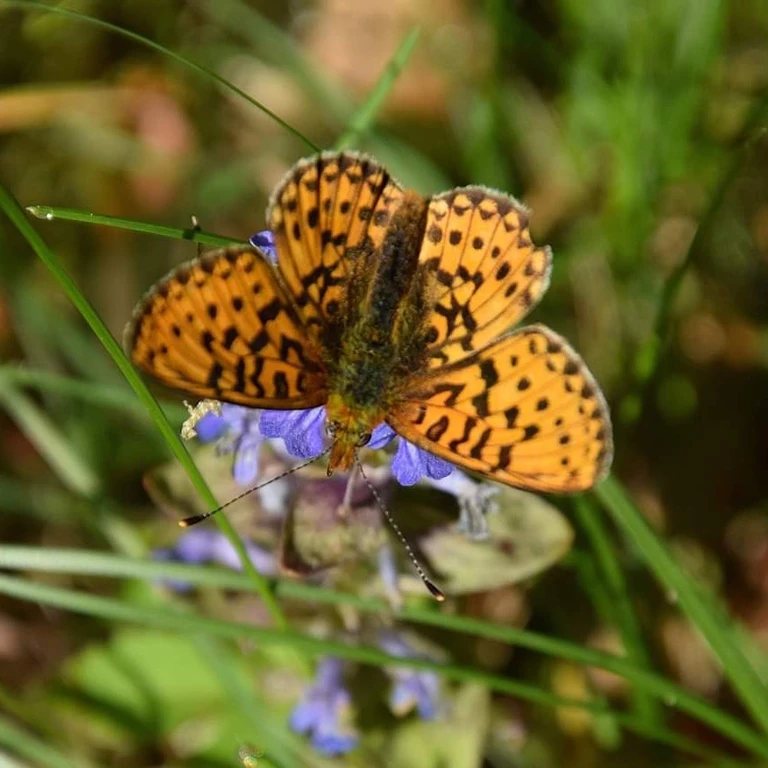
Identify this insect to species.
Boloria euphrosyne (also Clossiana euphrosyne)
